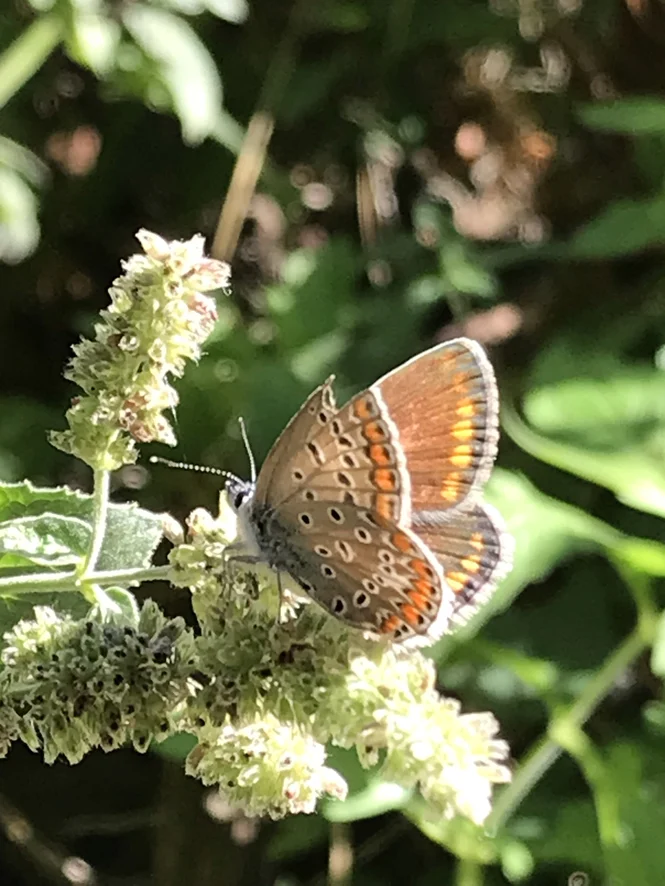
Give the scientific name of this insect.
Polyommatus icarus
